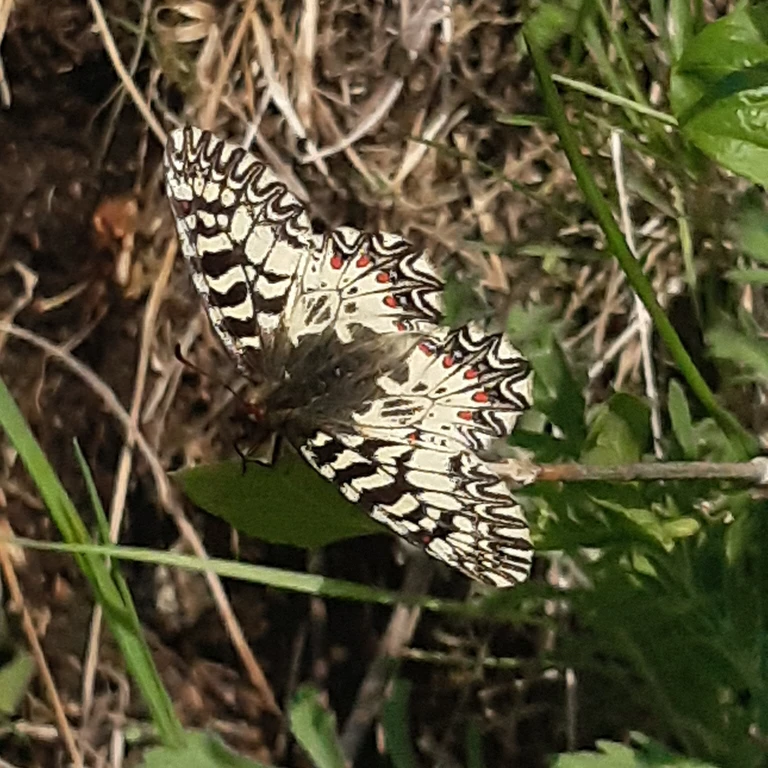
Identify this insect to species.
Zerynthia polyxena
